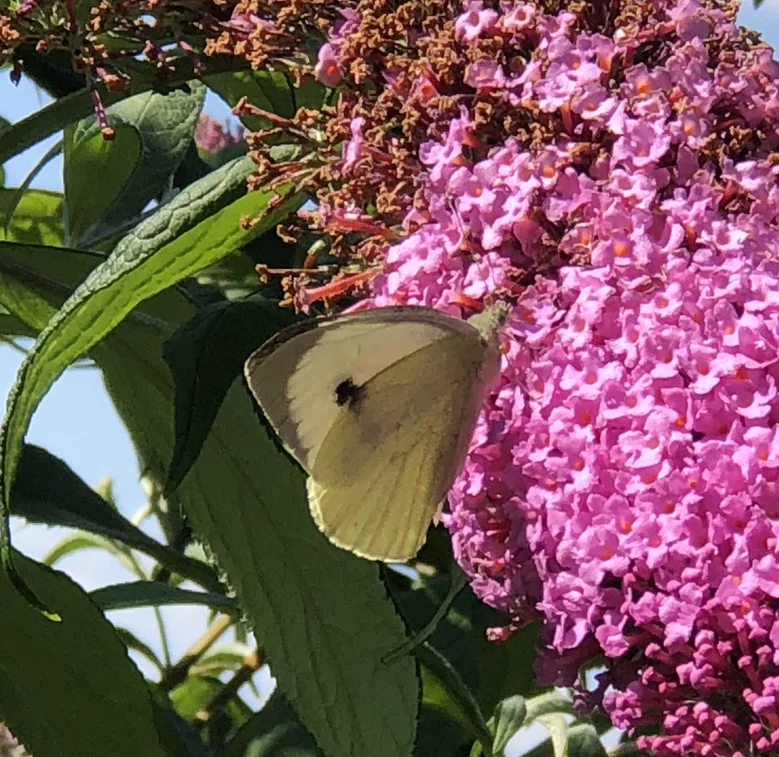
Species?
Pieris brassicae
